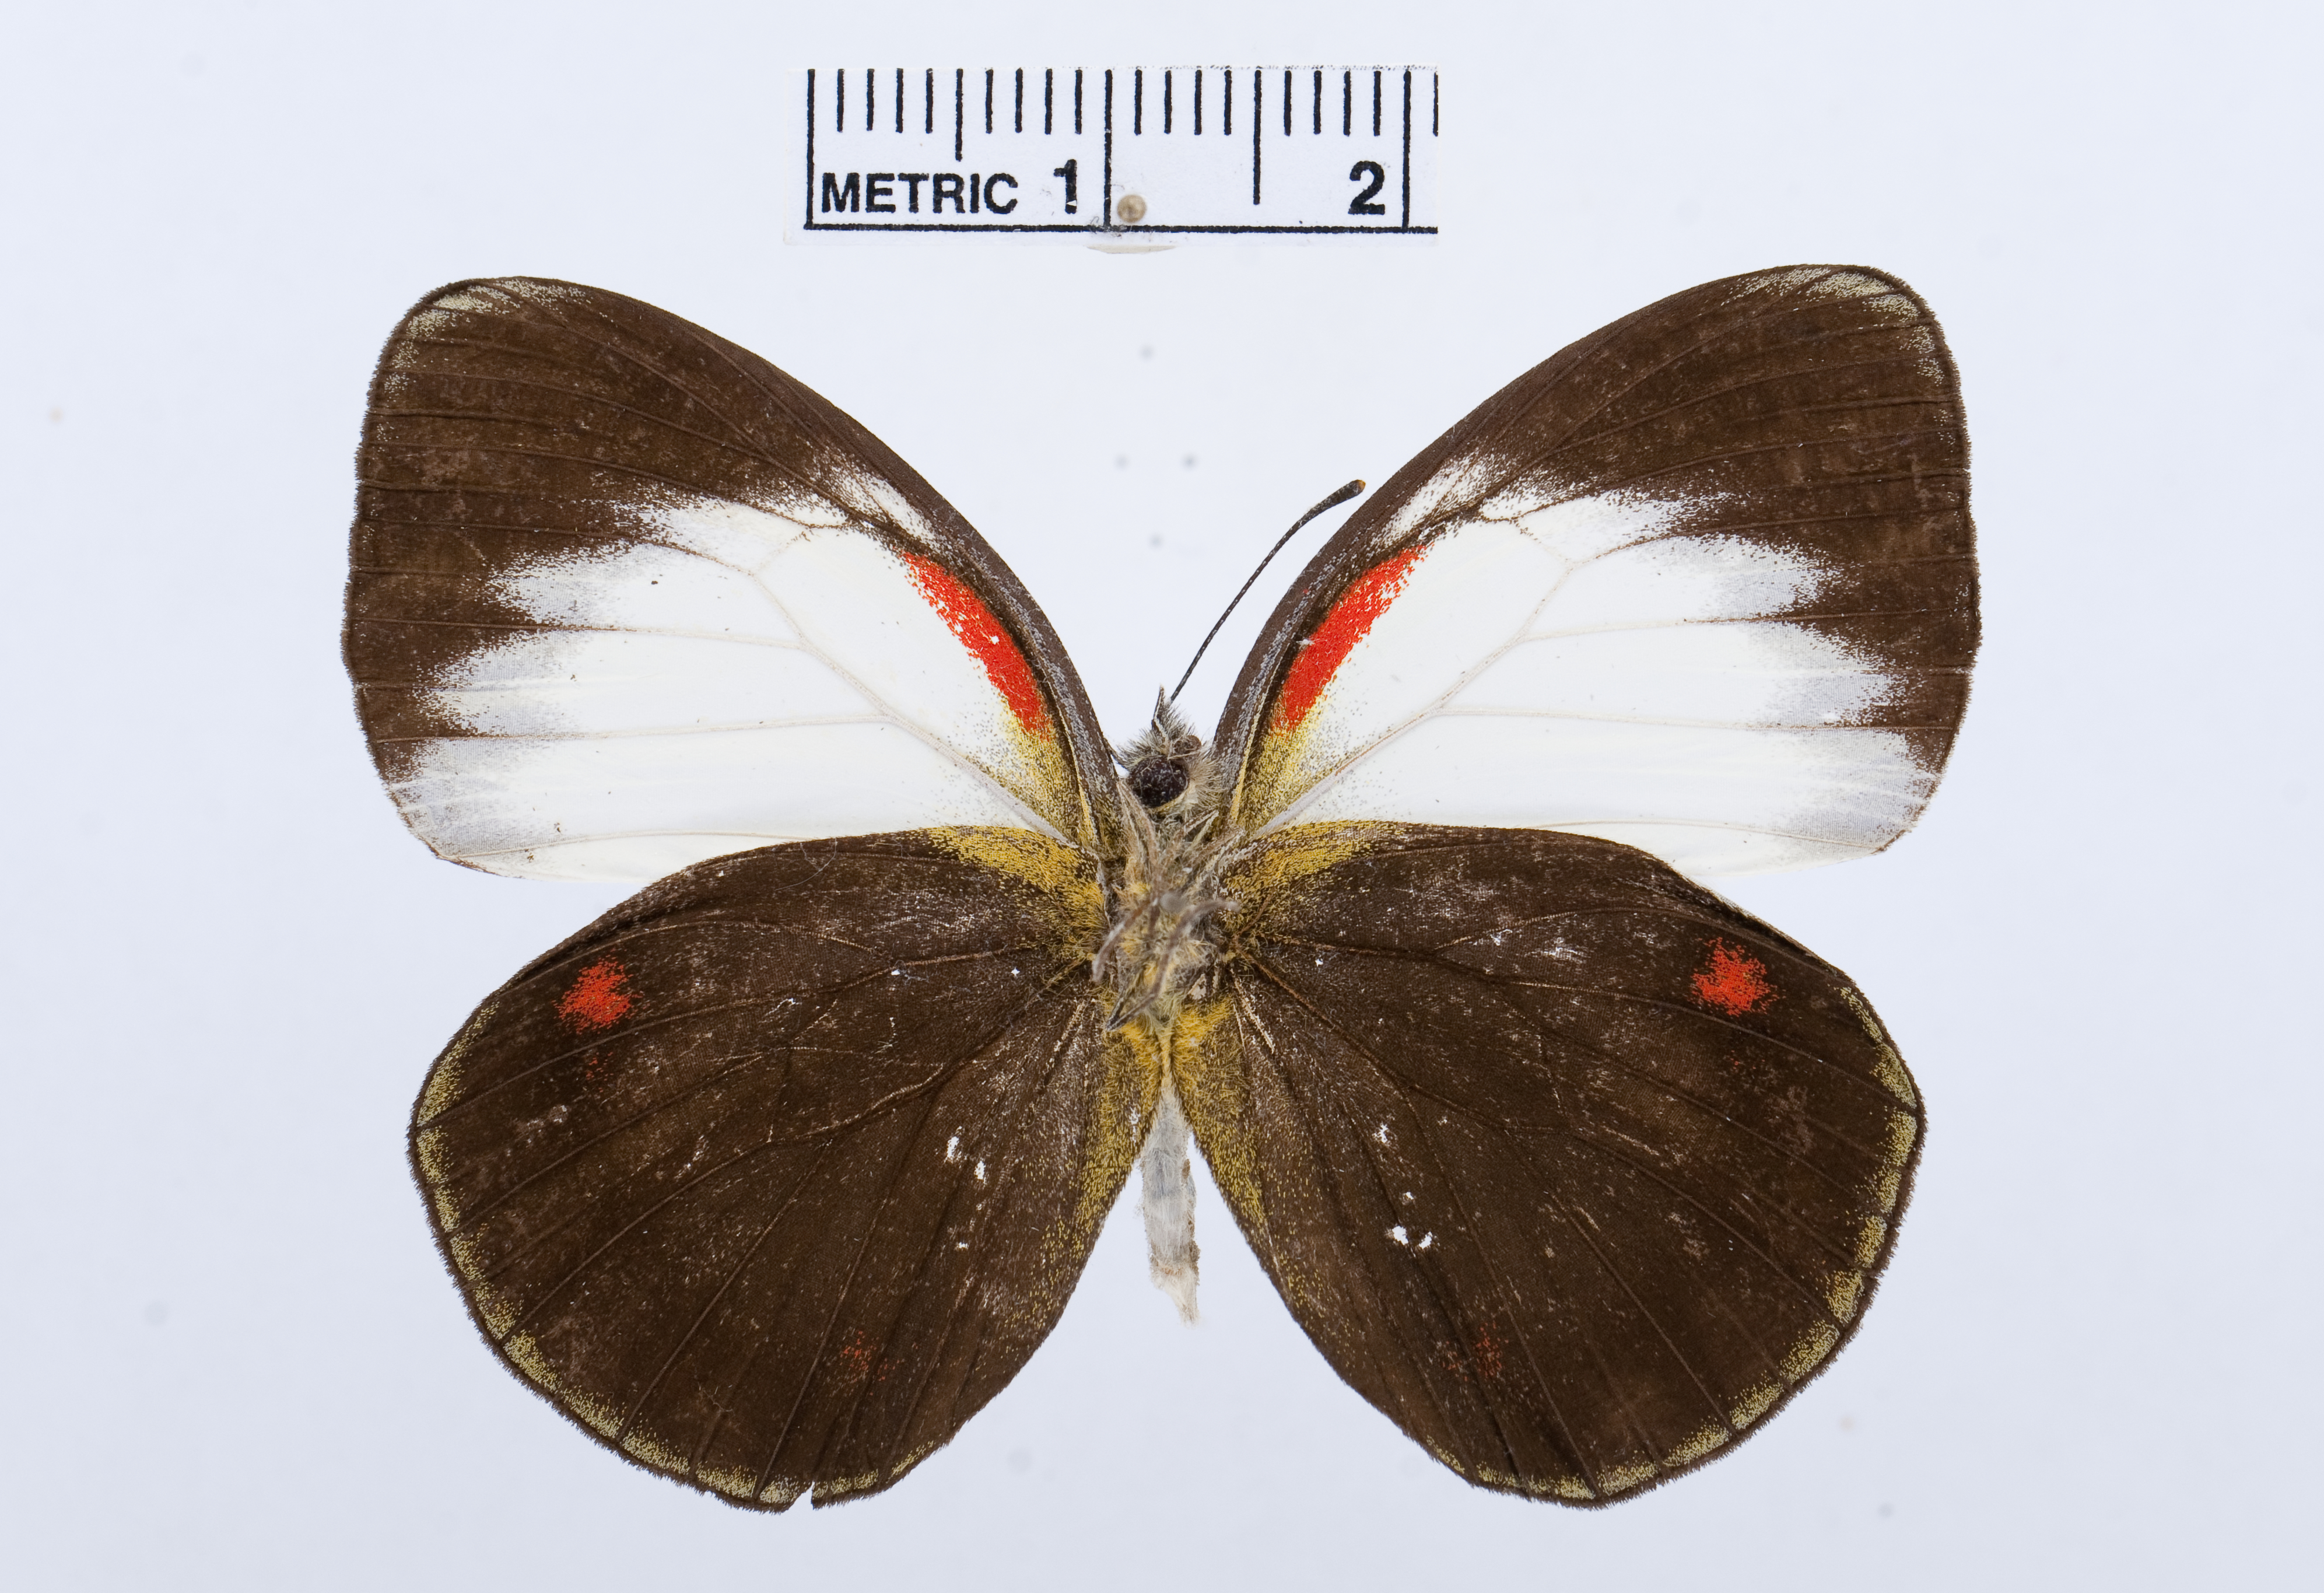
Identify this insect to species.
Cepora abnormis
